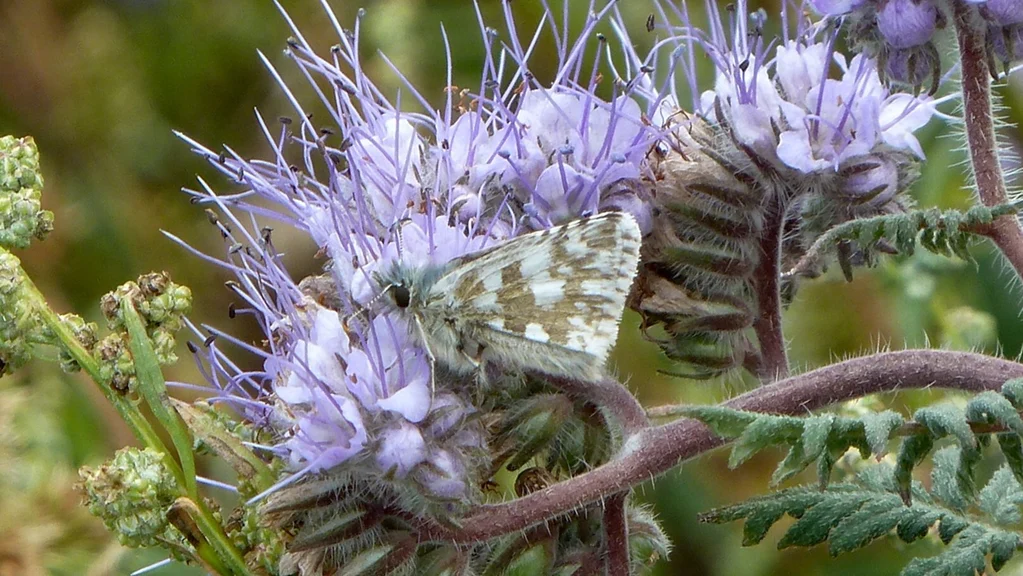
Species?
Pyrgus armoricanus
